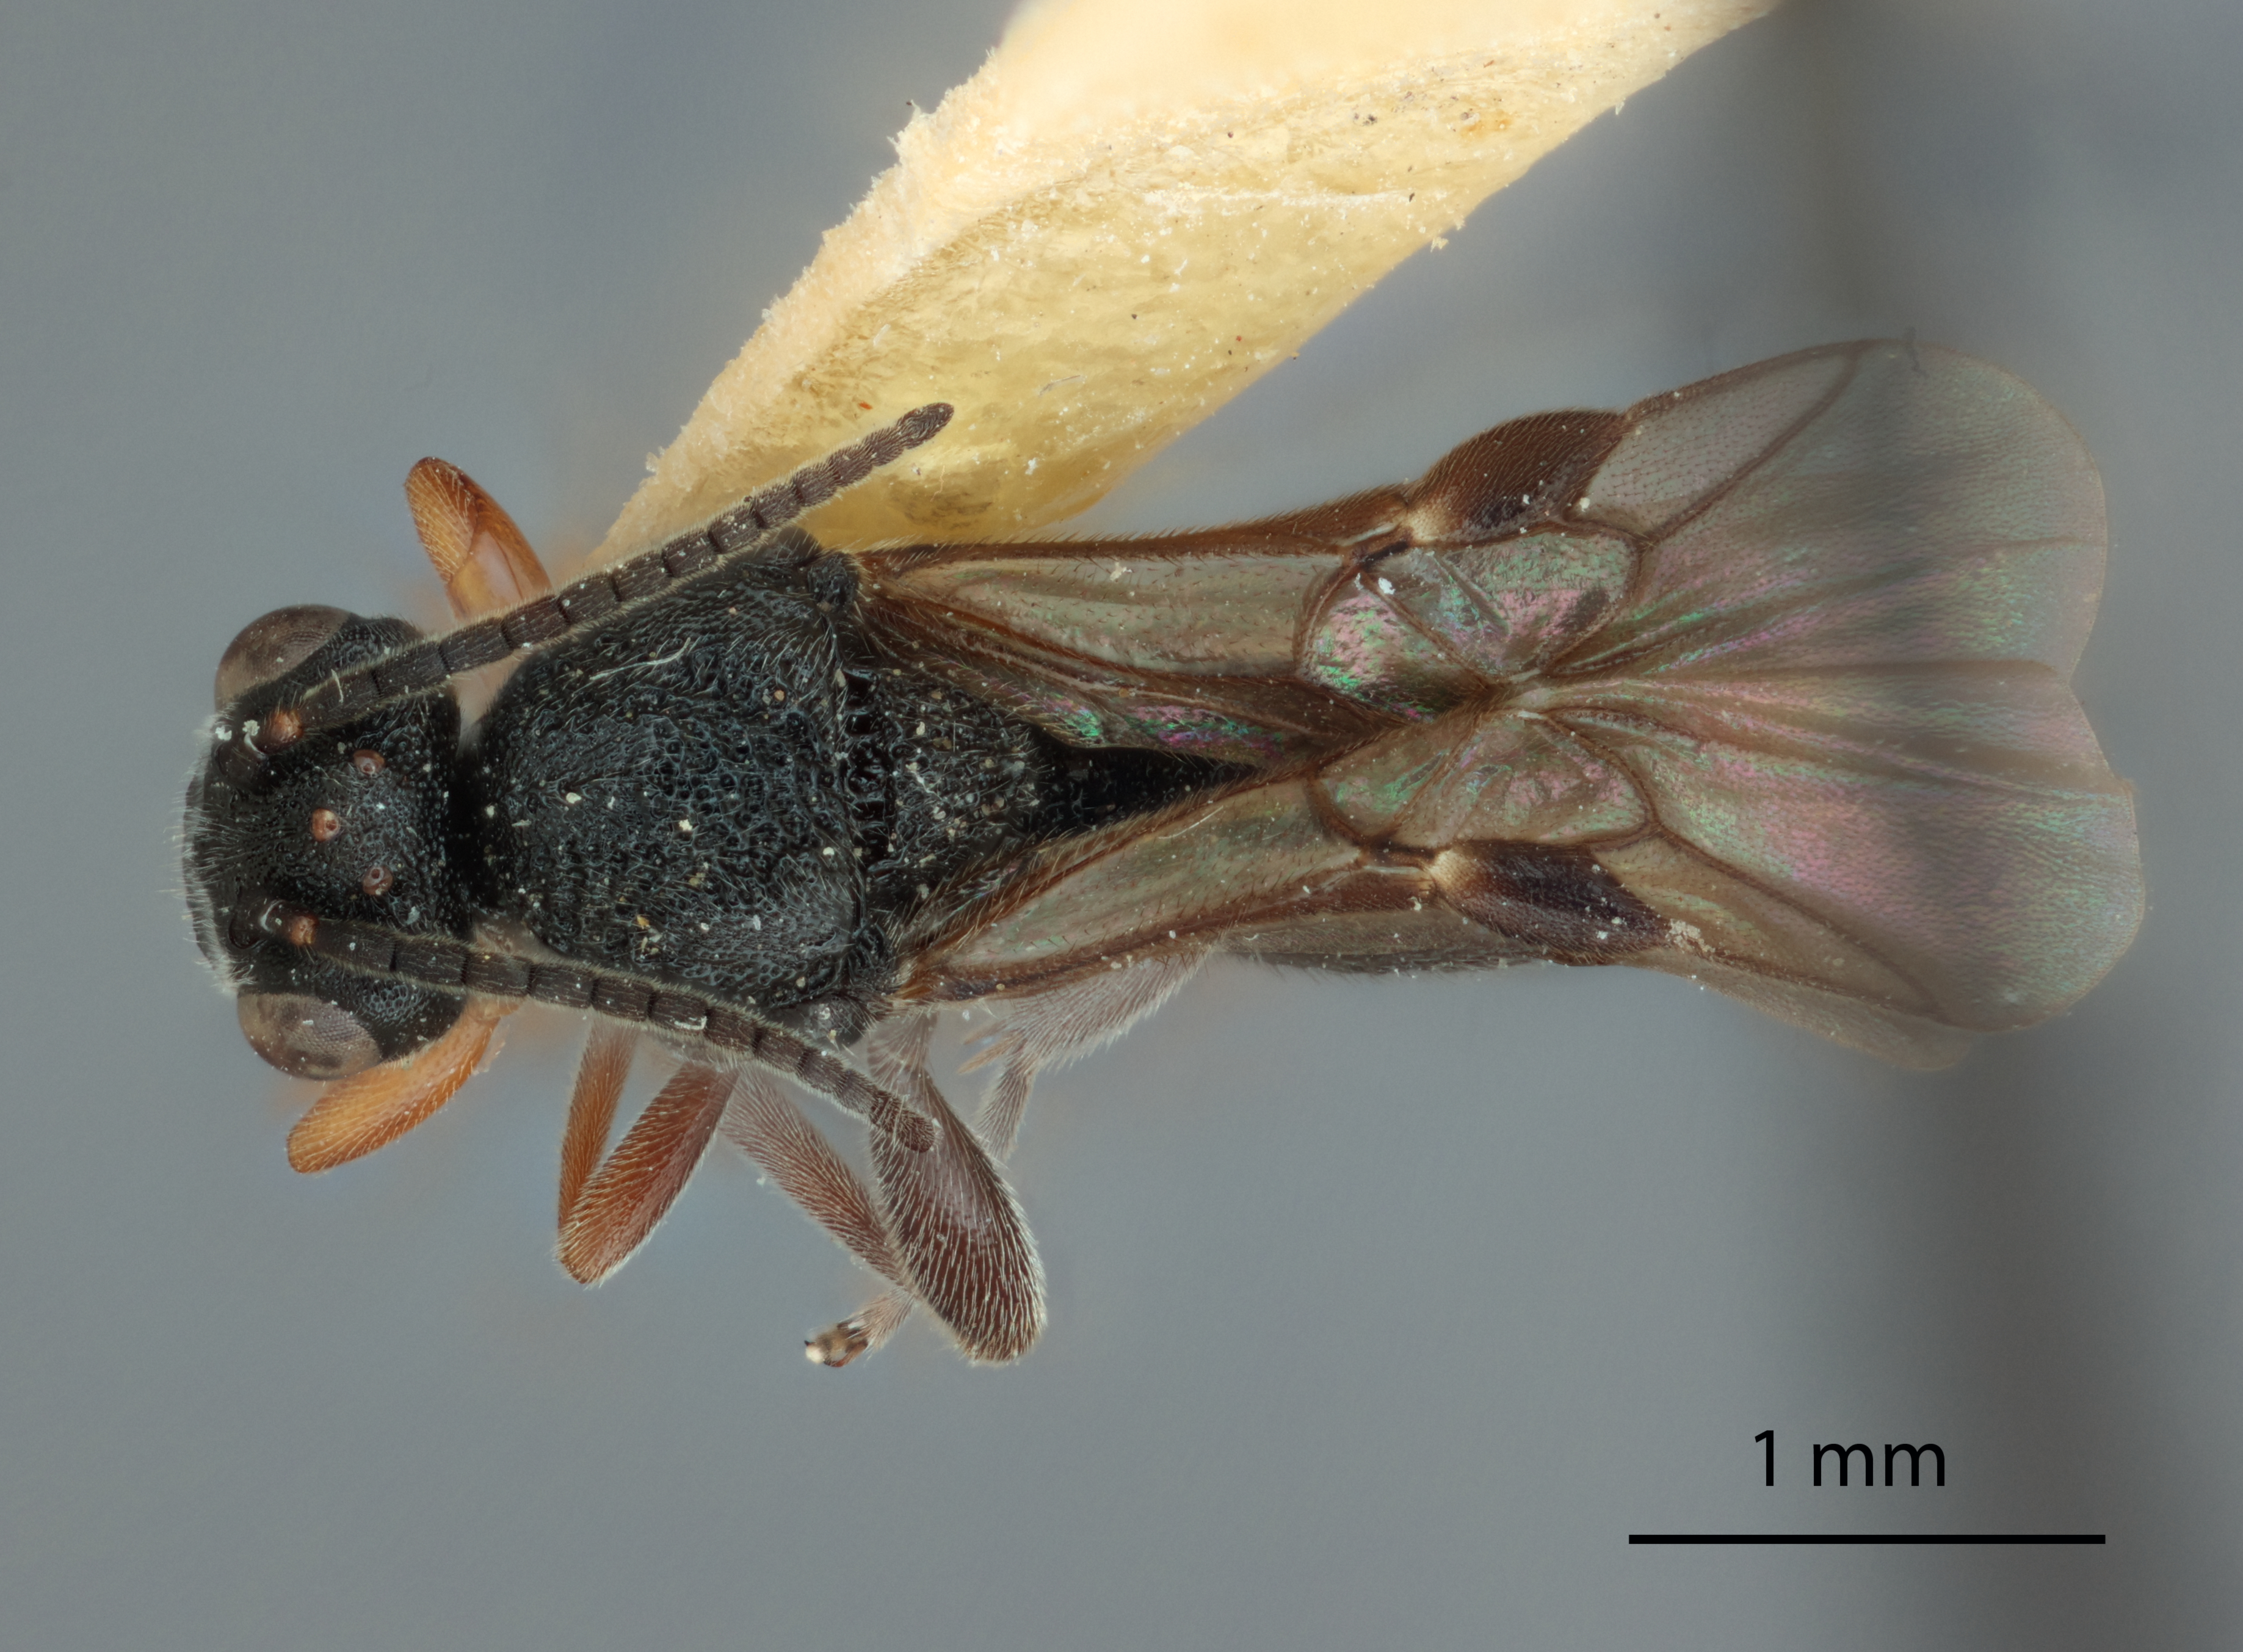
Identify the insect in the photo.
Urosigalphus rugosocorpus
